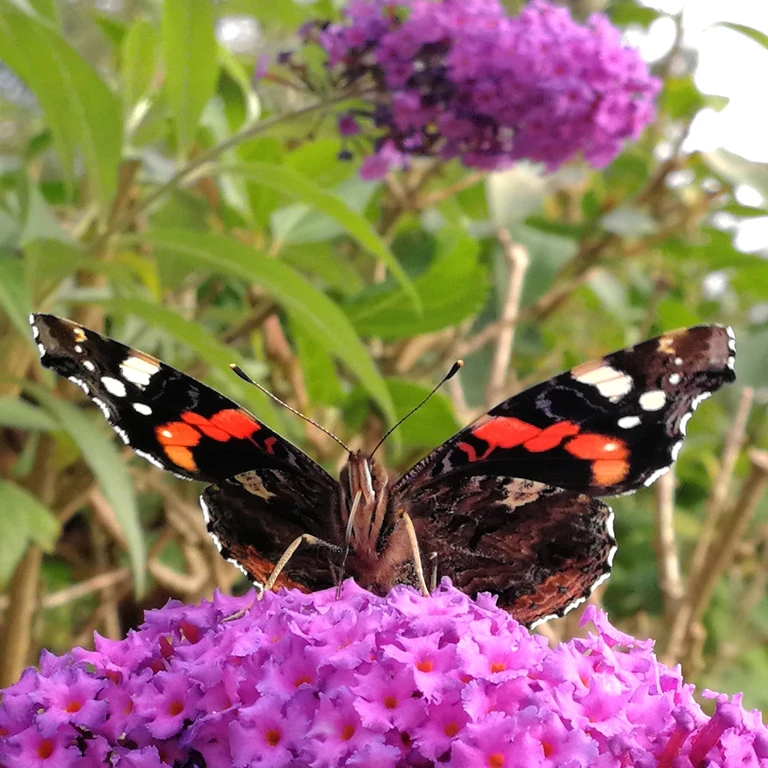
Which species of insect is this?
Vanessa atalanta
